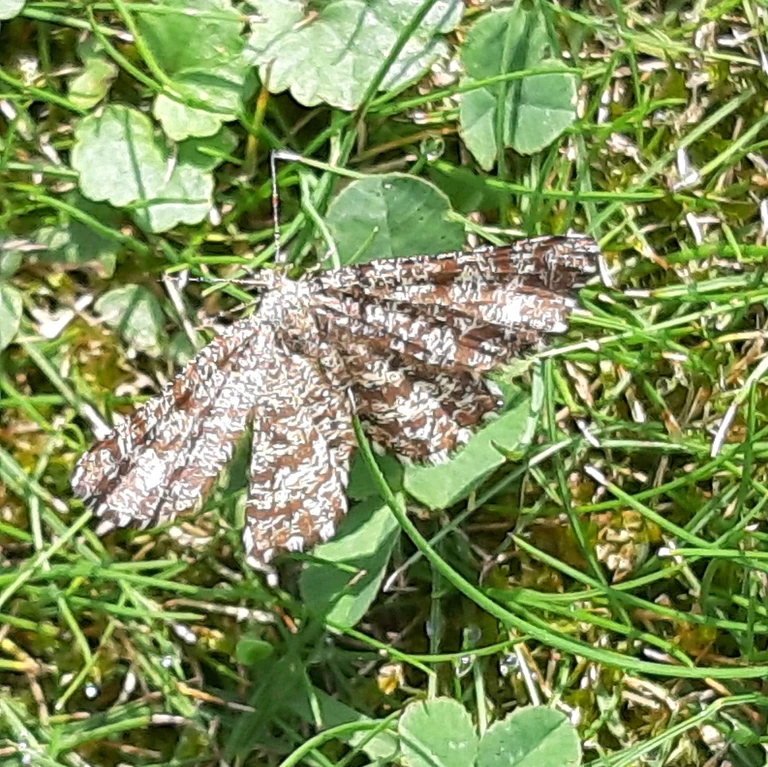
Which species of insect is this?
Ematurga atomaria
